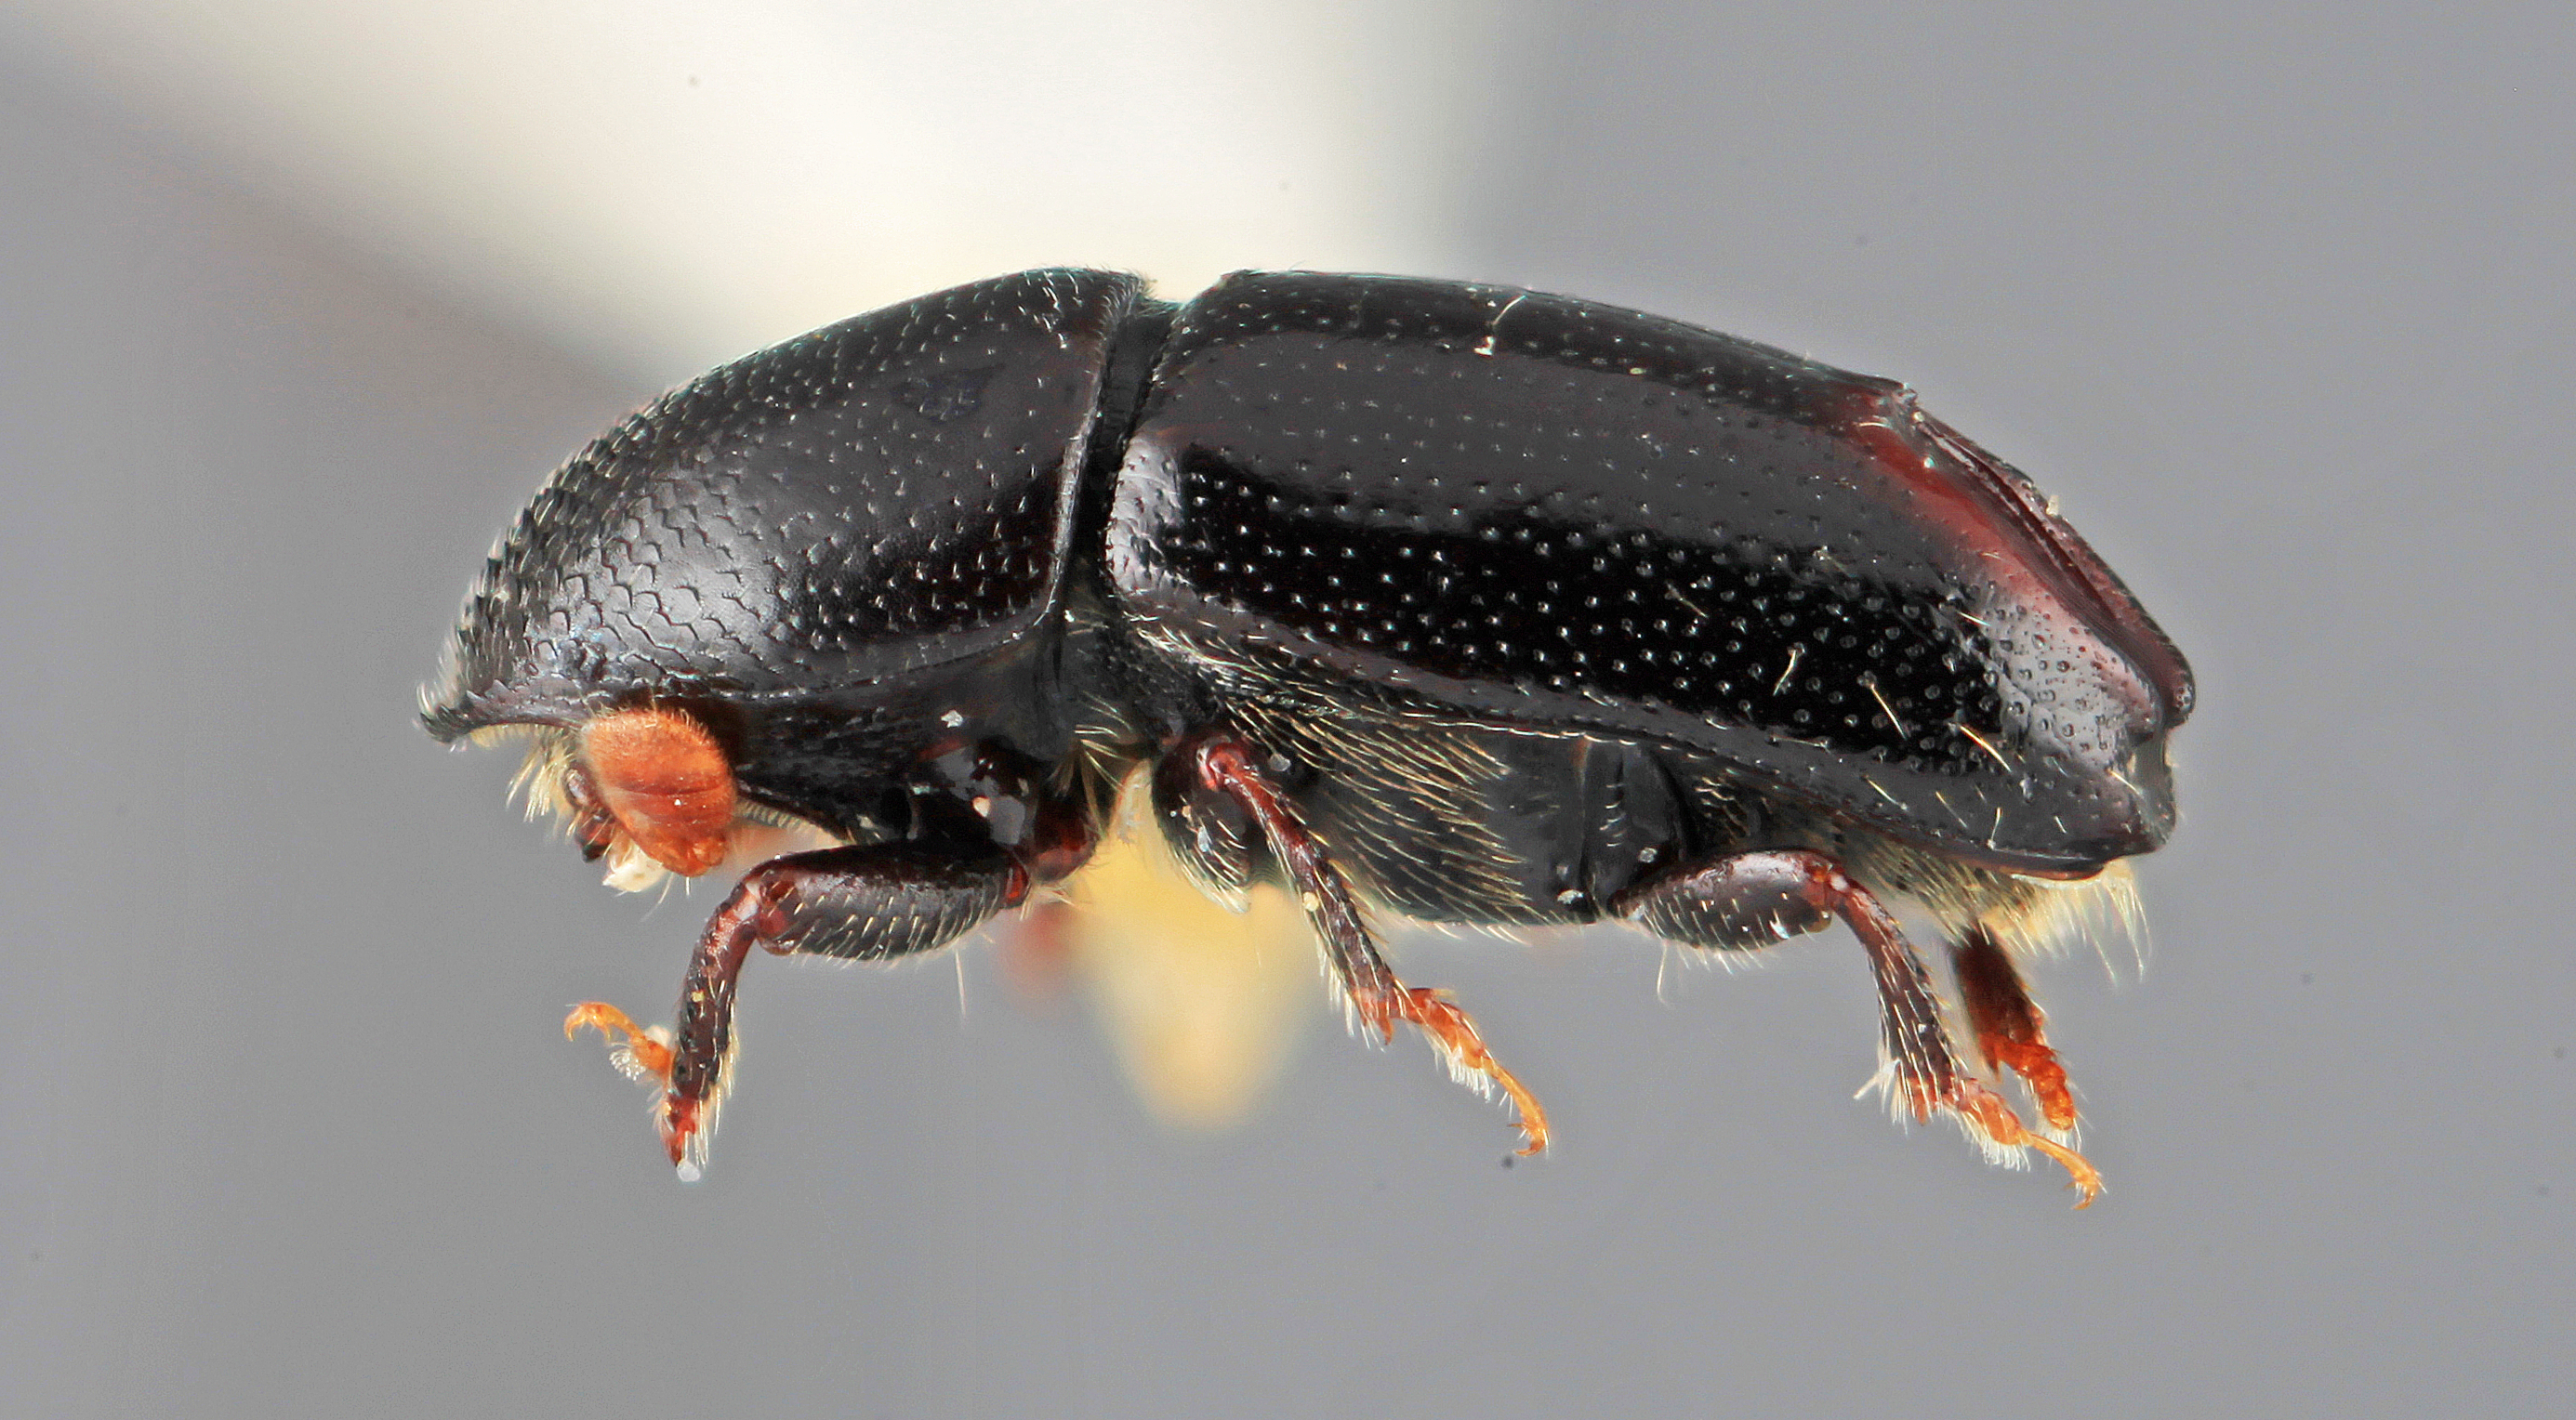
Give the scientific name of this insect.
Tricolus parsus
